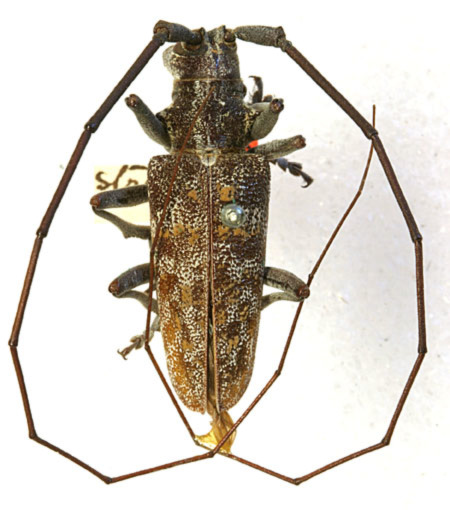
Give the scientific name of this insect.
Monochamus strenuus (also Monochamus clamator)
